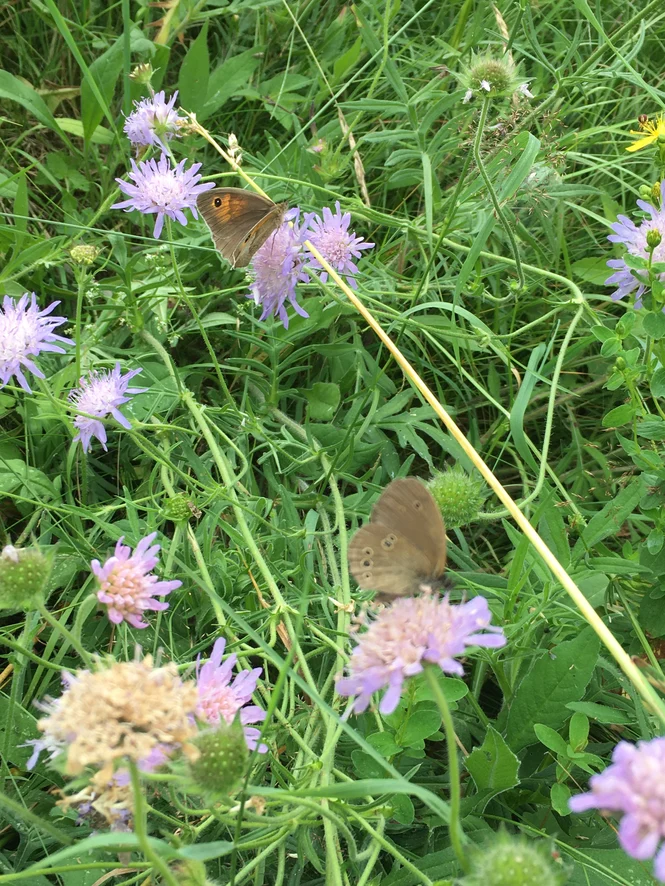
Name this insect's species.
Maniola jurtina
